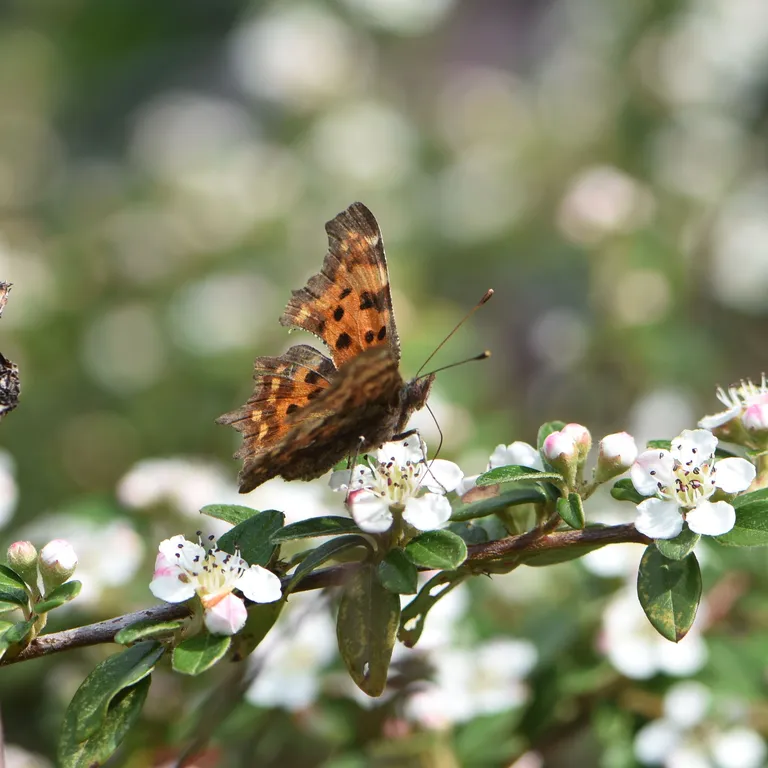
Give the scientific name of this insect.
Polygonia c-album
